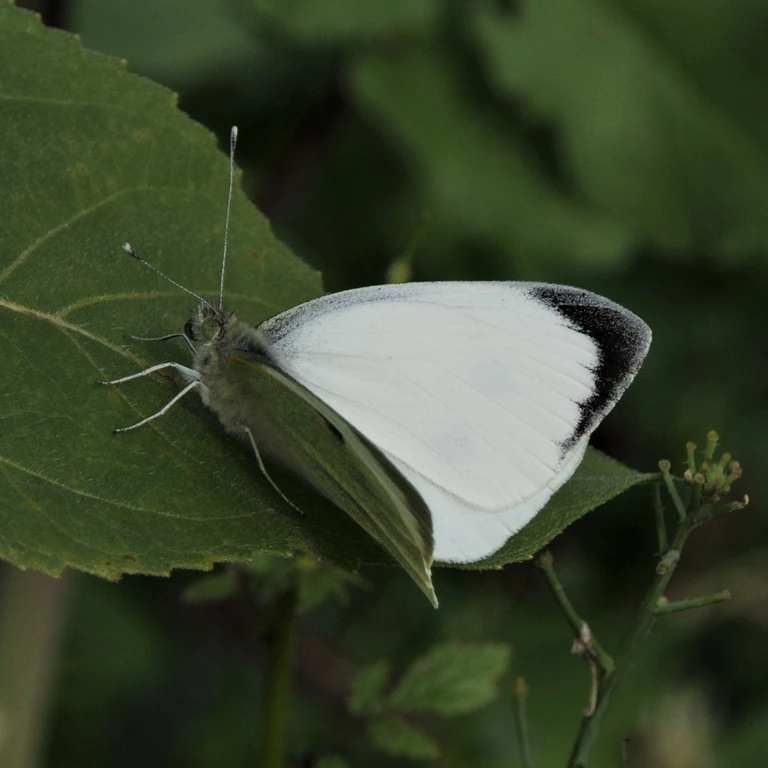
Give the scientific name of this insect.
Pieris brassicae
